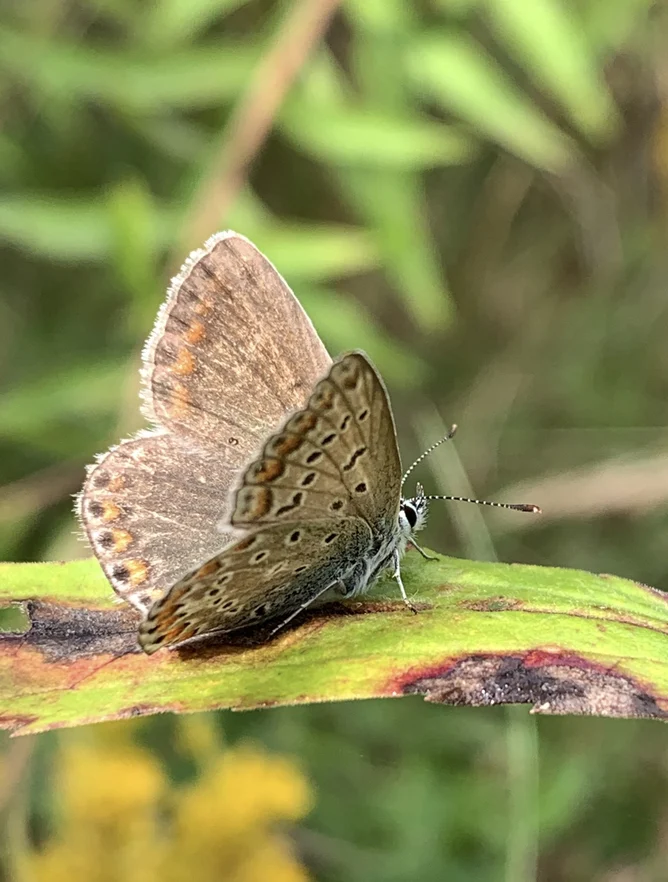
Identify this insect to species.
Polyommatus icarus
